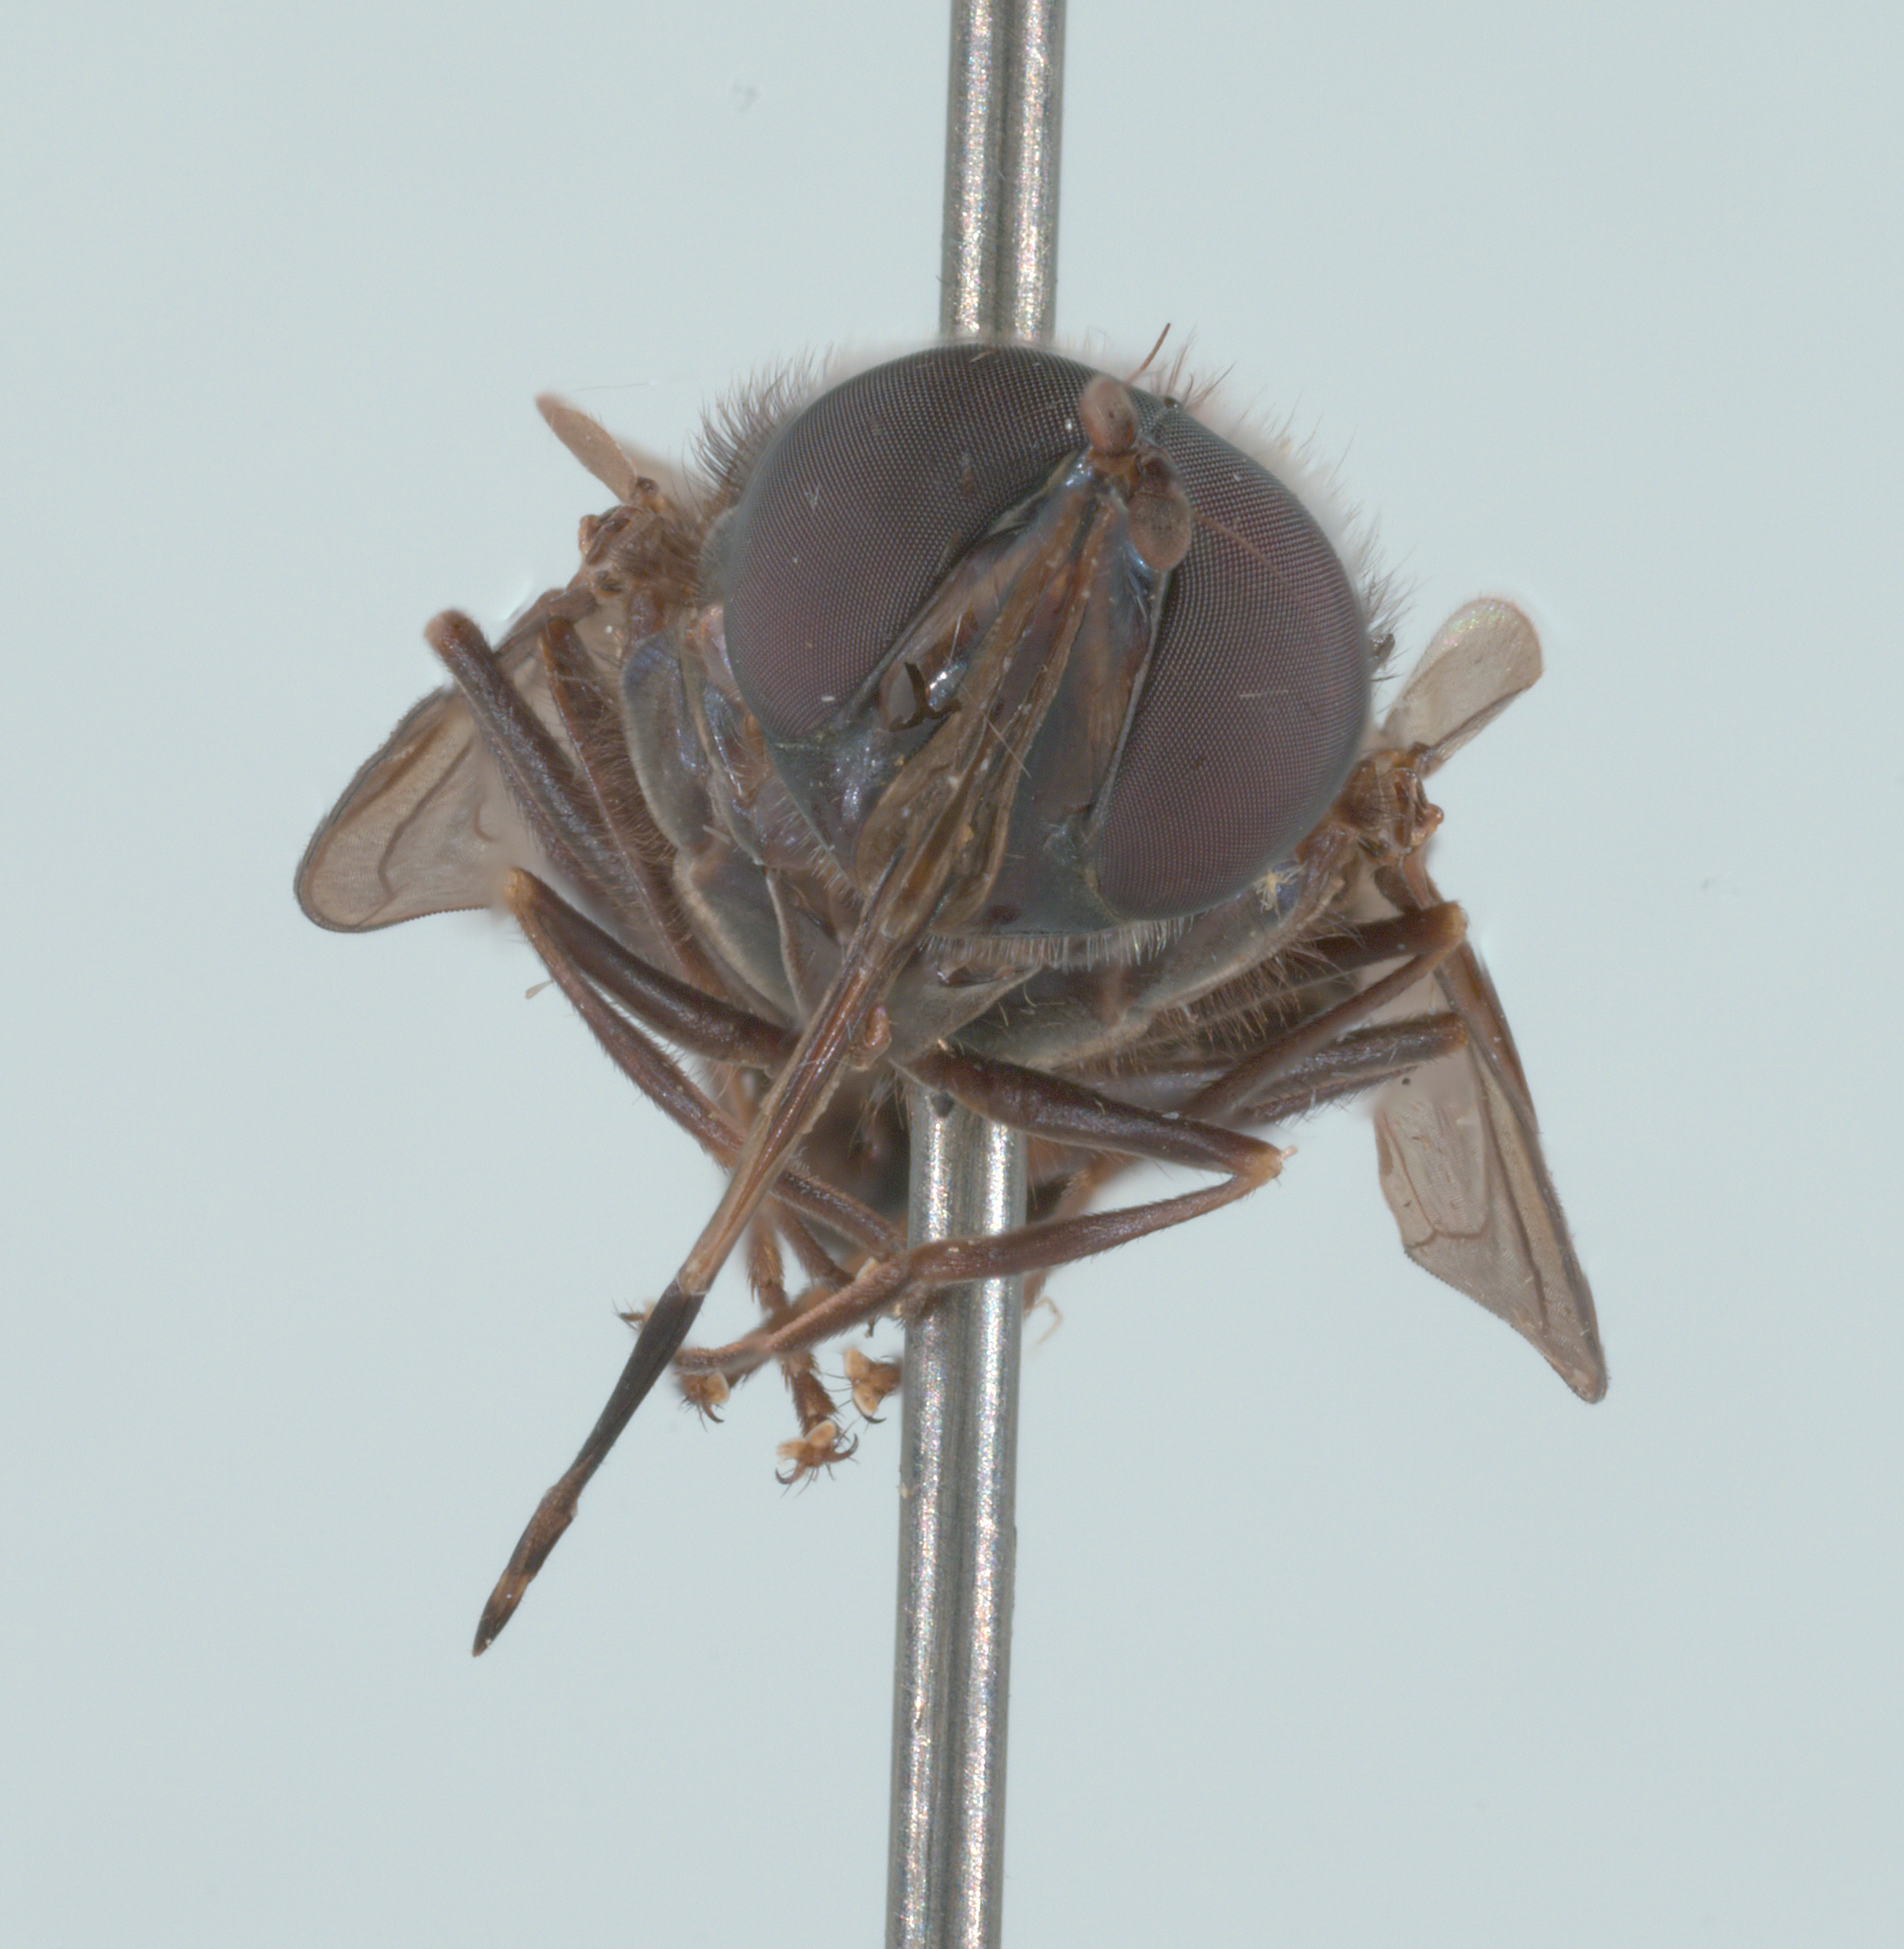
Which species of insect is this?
Rhingia cyanoprora
